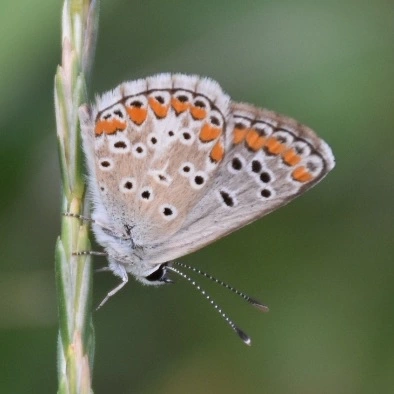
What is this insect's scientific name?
Aricia agestis/artaxerxes
